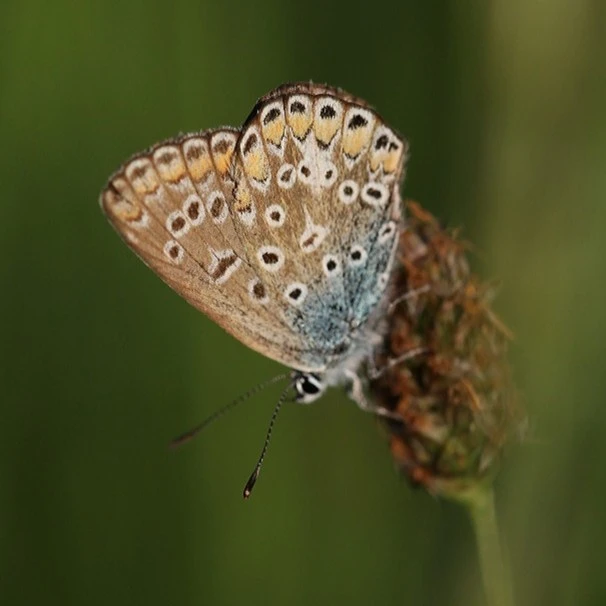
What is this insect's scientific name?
Polyommatus icarus
